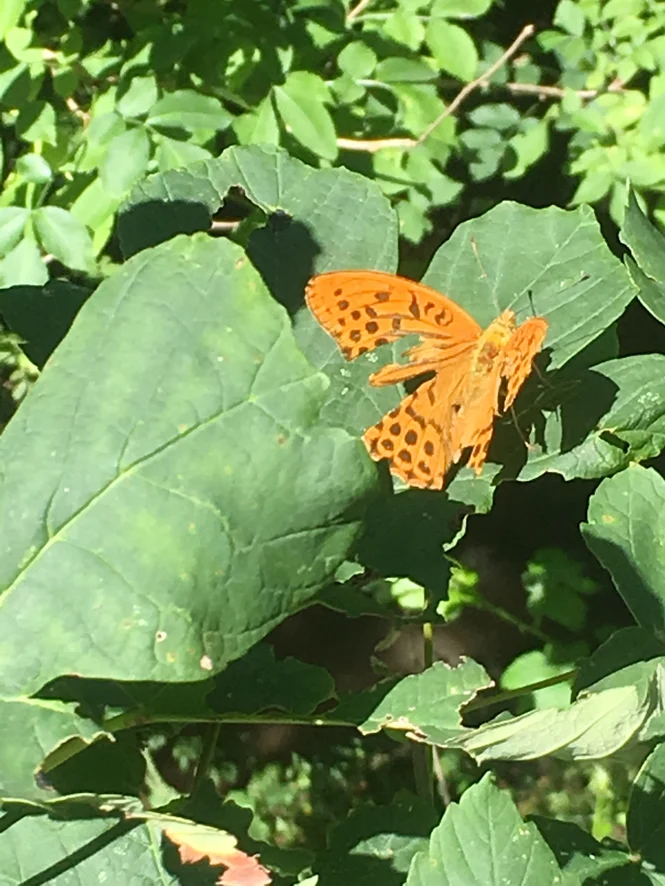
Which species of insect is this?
Argynnis paphia
